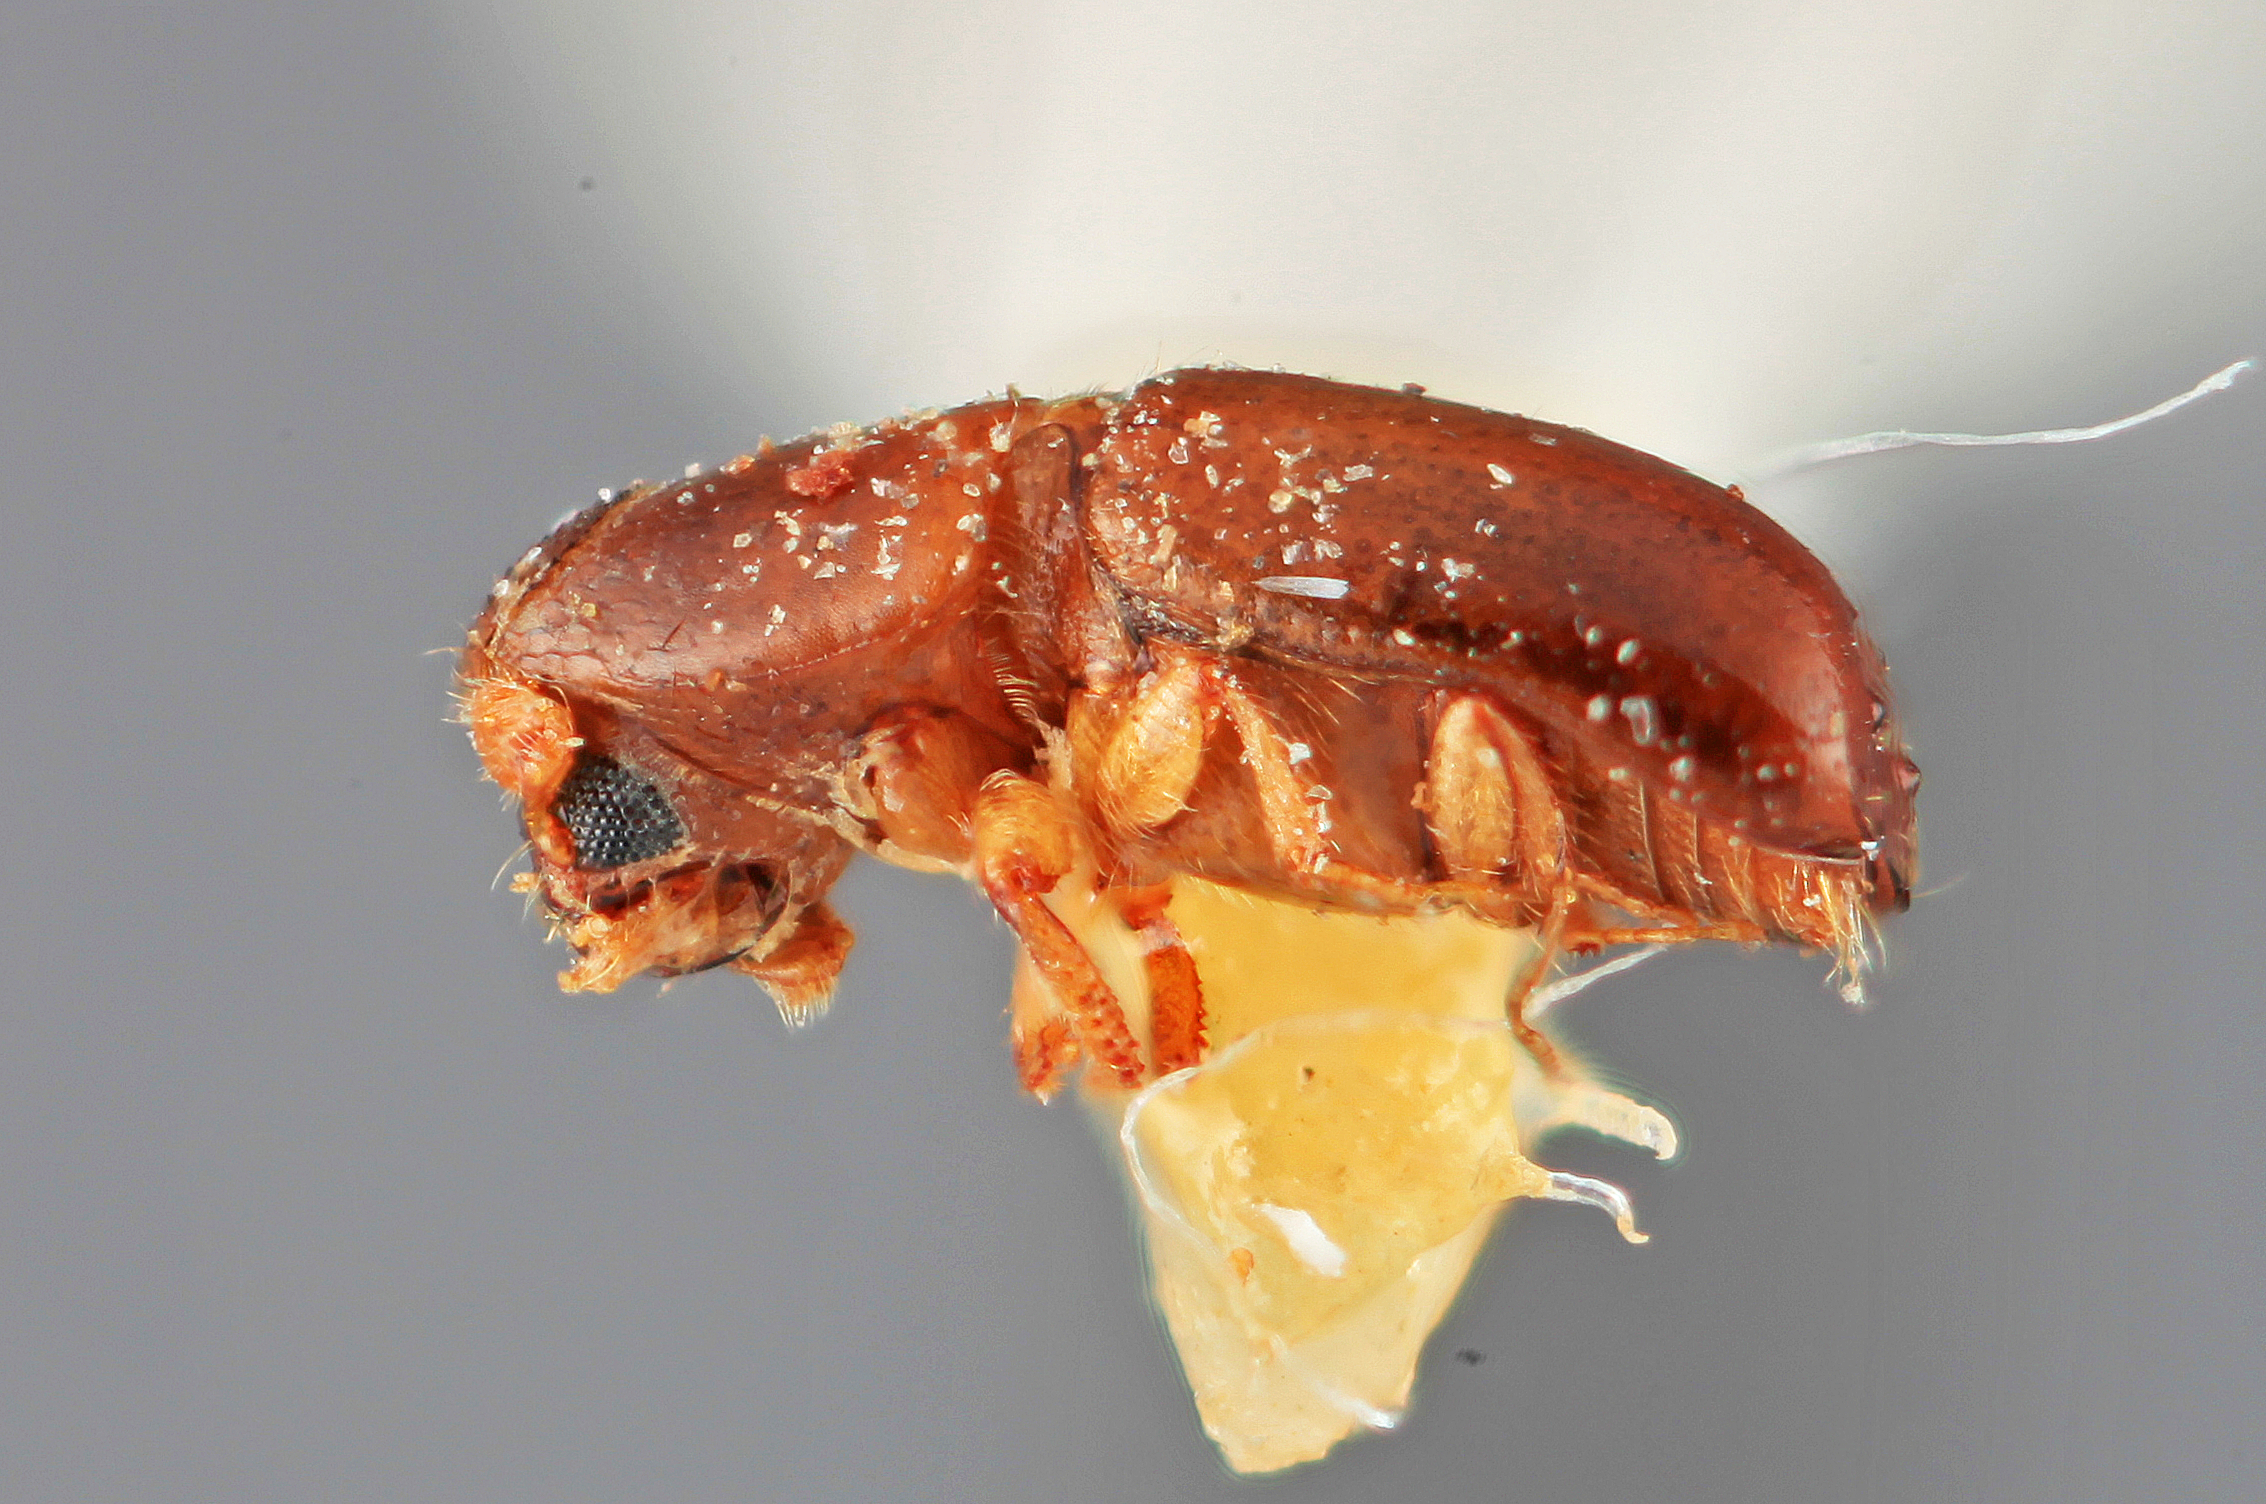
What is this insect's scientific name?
Monarthrum obscuriceps
